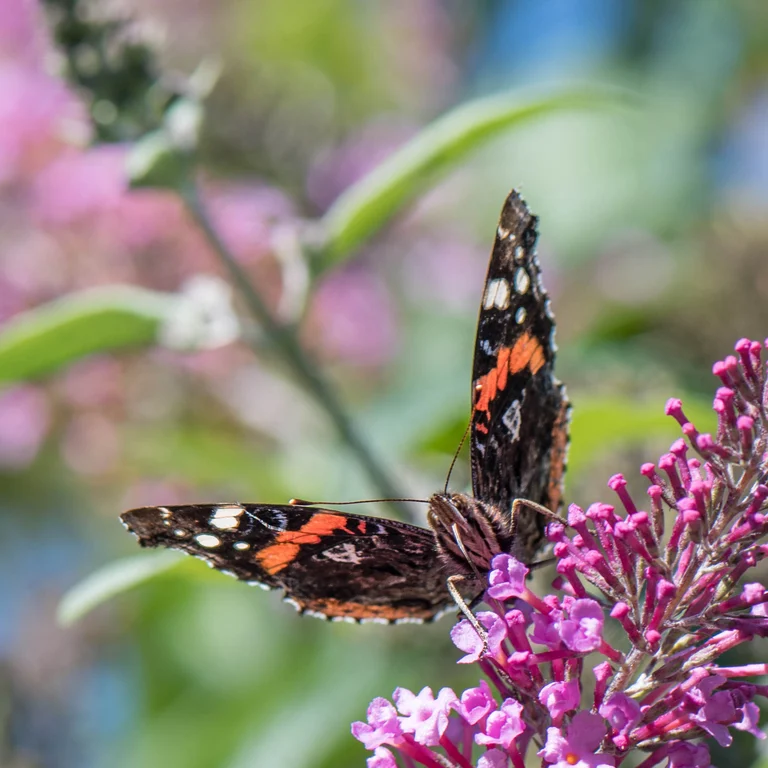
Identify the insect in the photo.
Vanessa atalanta
